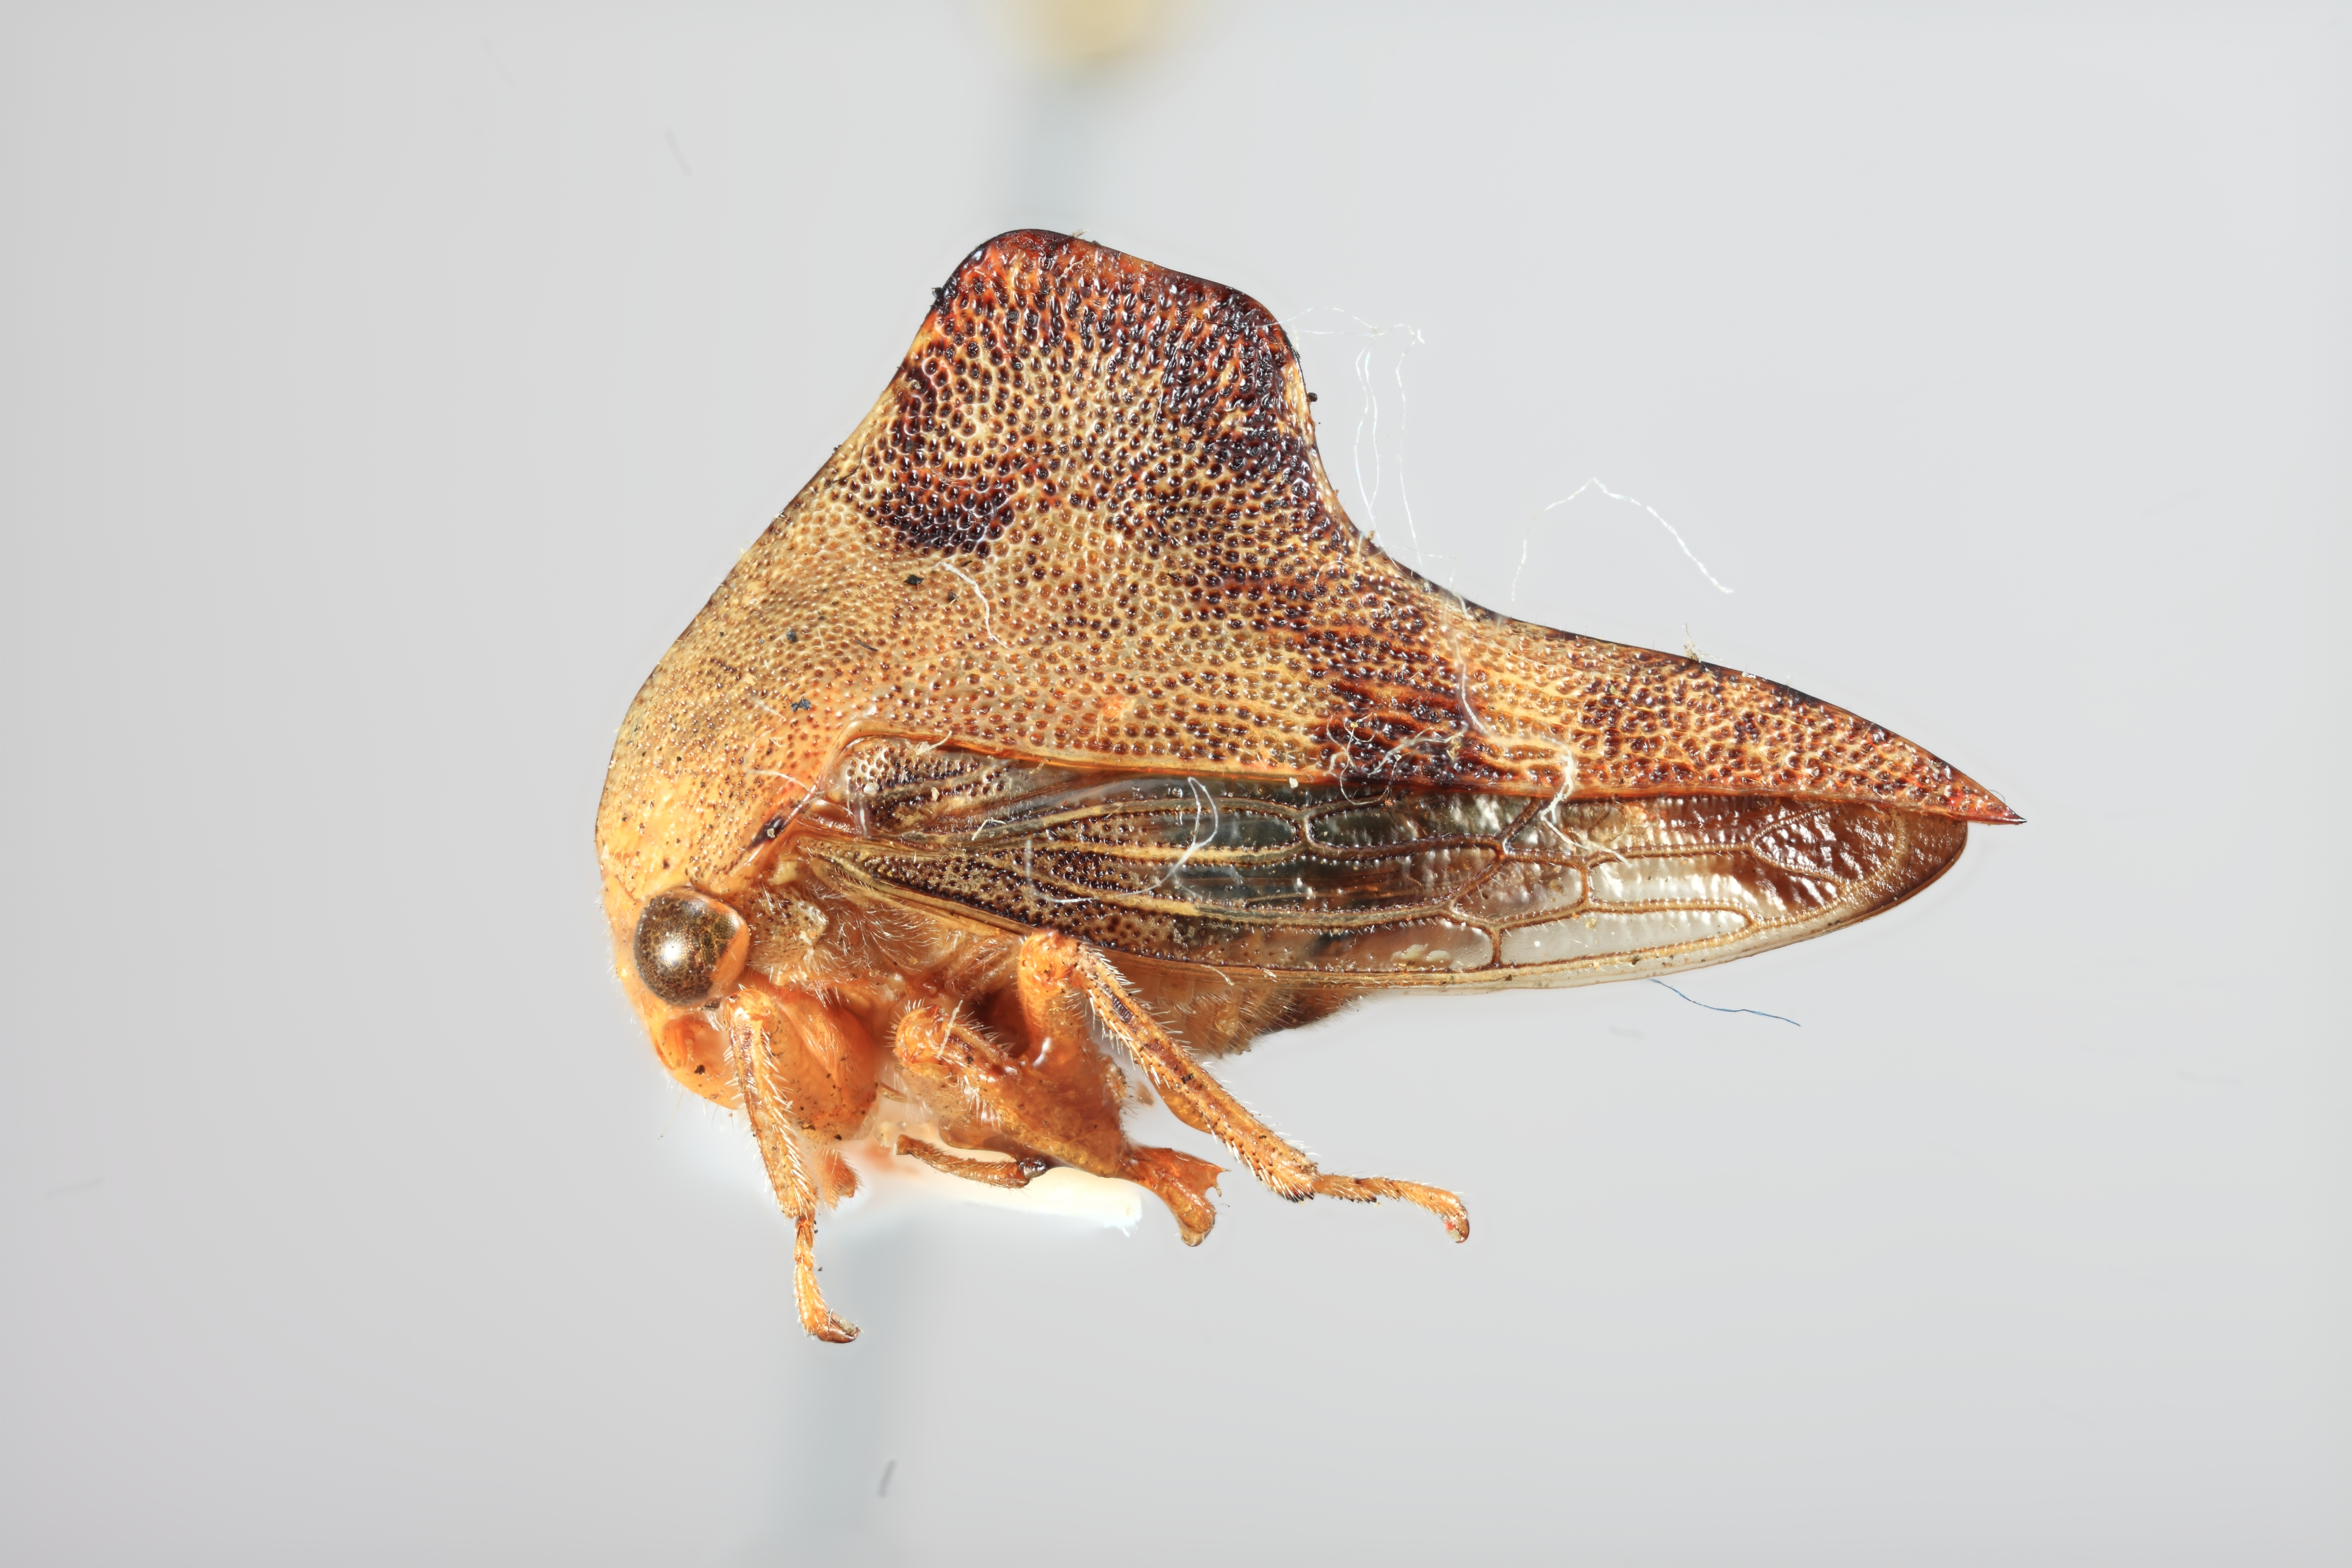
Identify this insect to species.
Telamona tiliae
